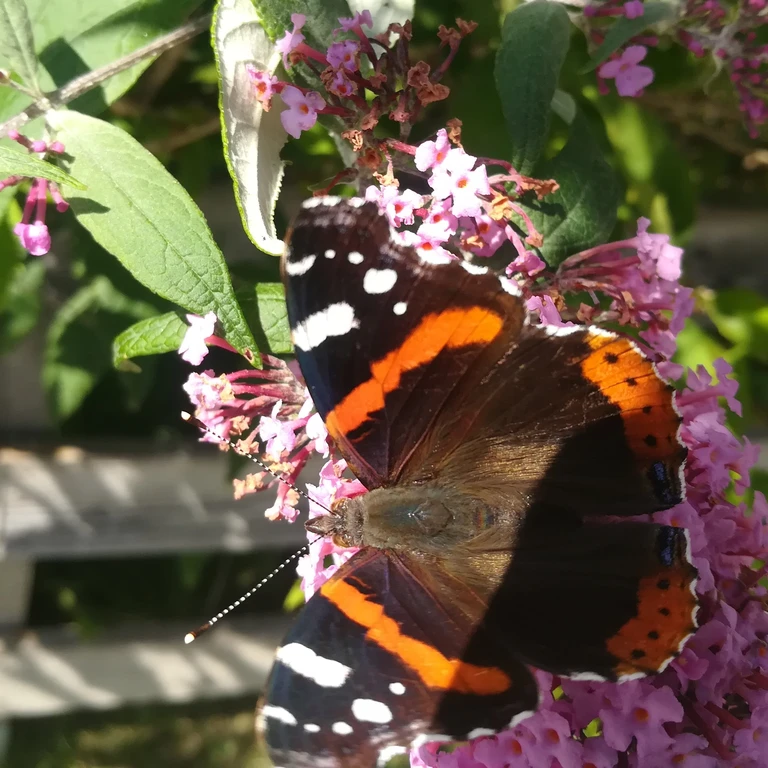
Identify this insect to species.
Vanessa atalanta
